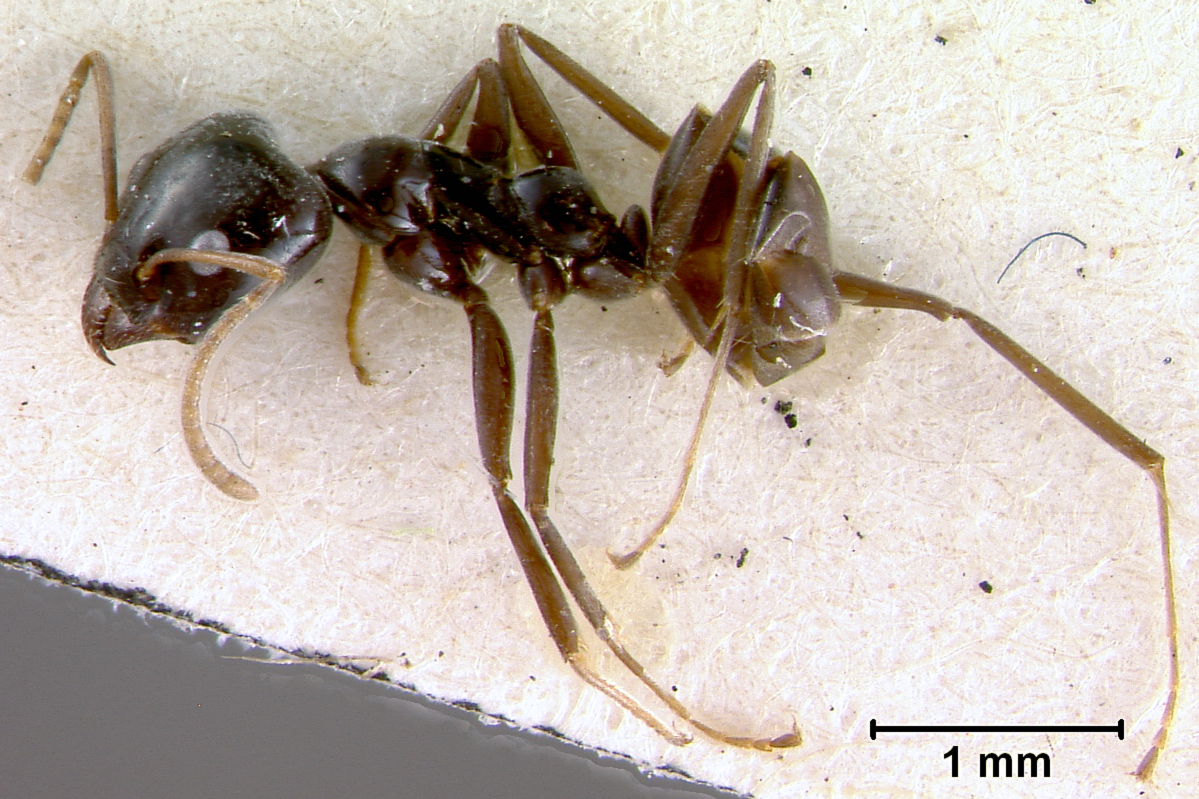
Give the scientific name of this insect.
Iridomyrmex calvus
